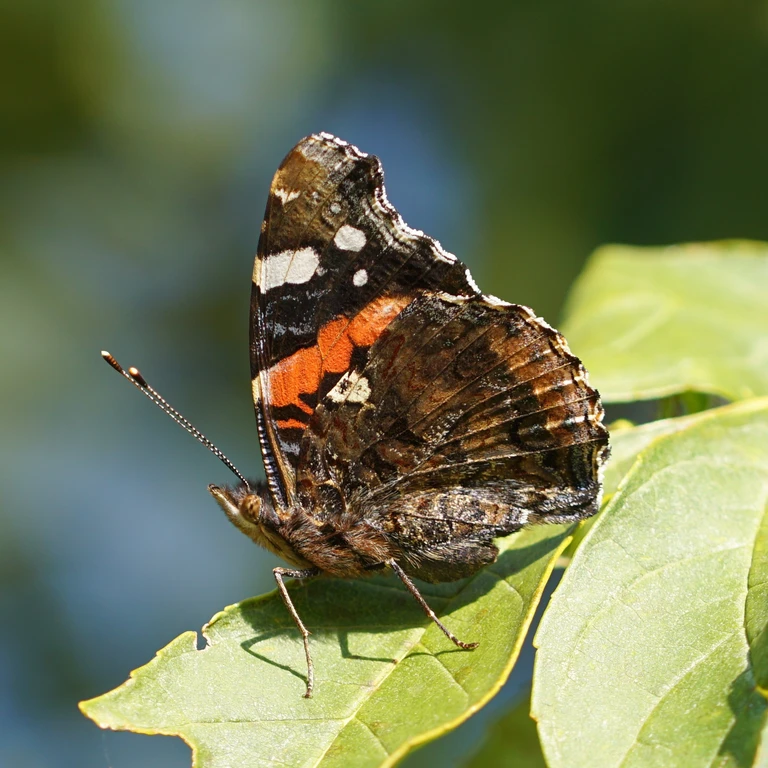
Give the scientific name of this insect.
Vanessa atalanta
